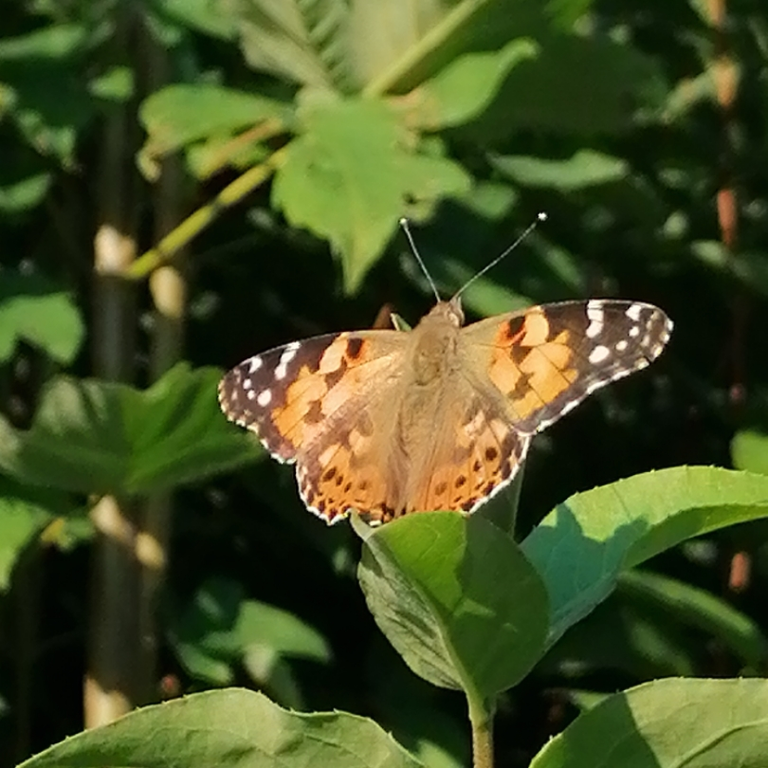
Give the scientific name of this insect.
Vanessa cardui
